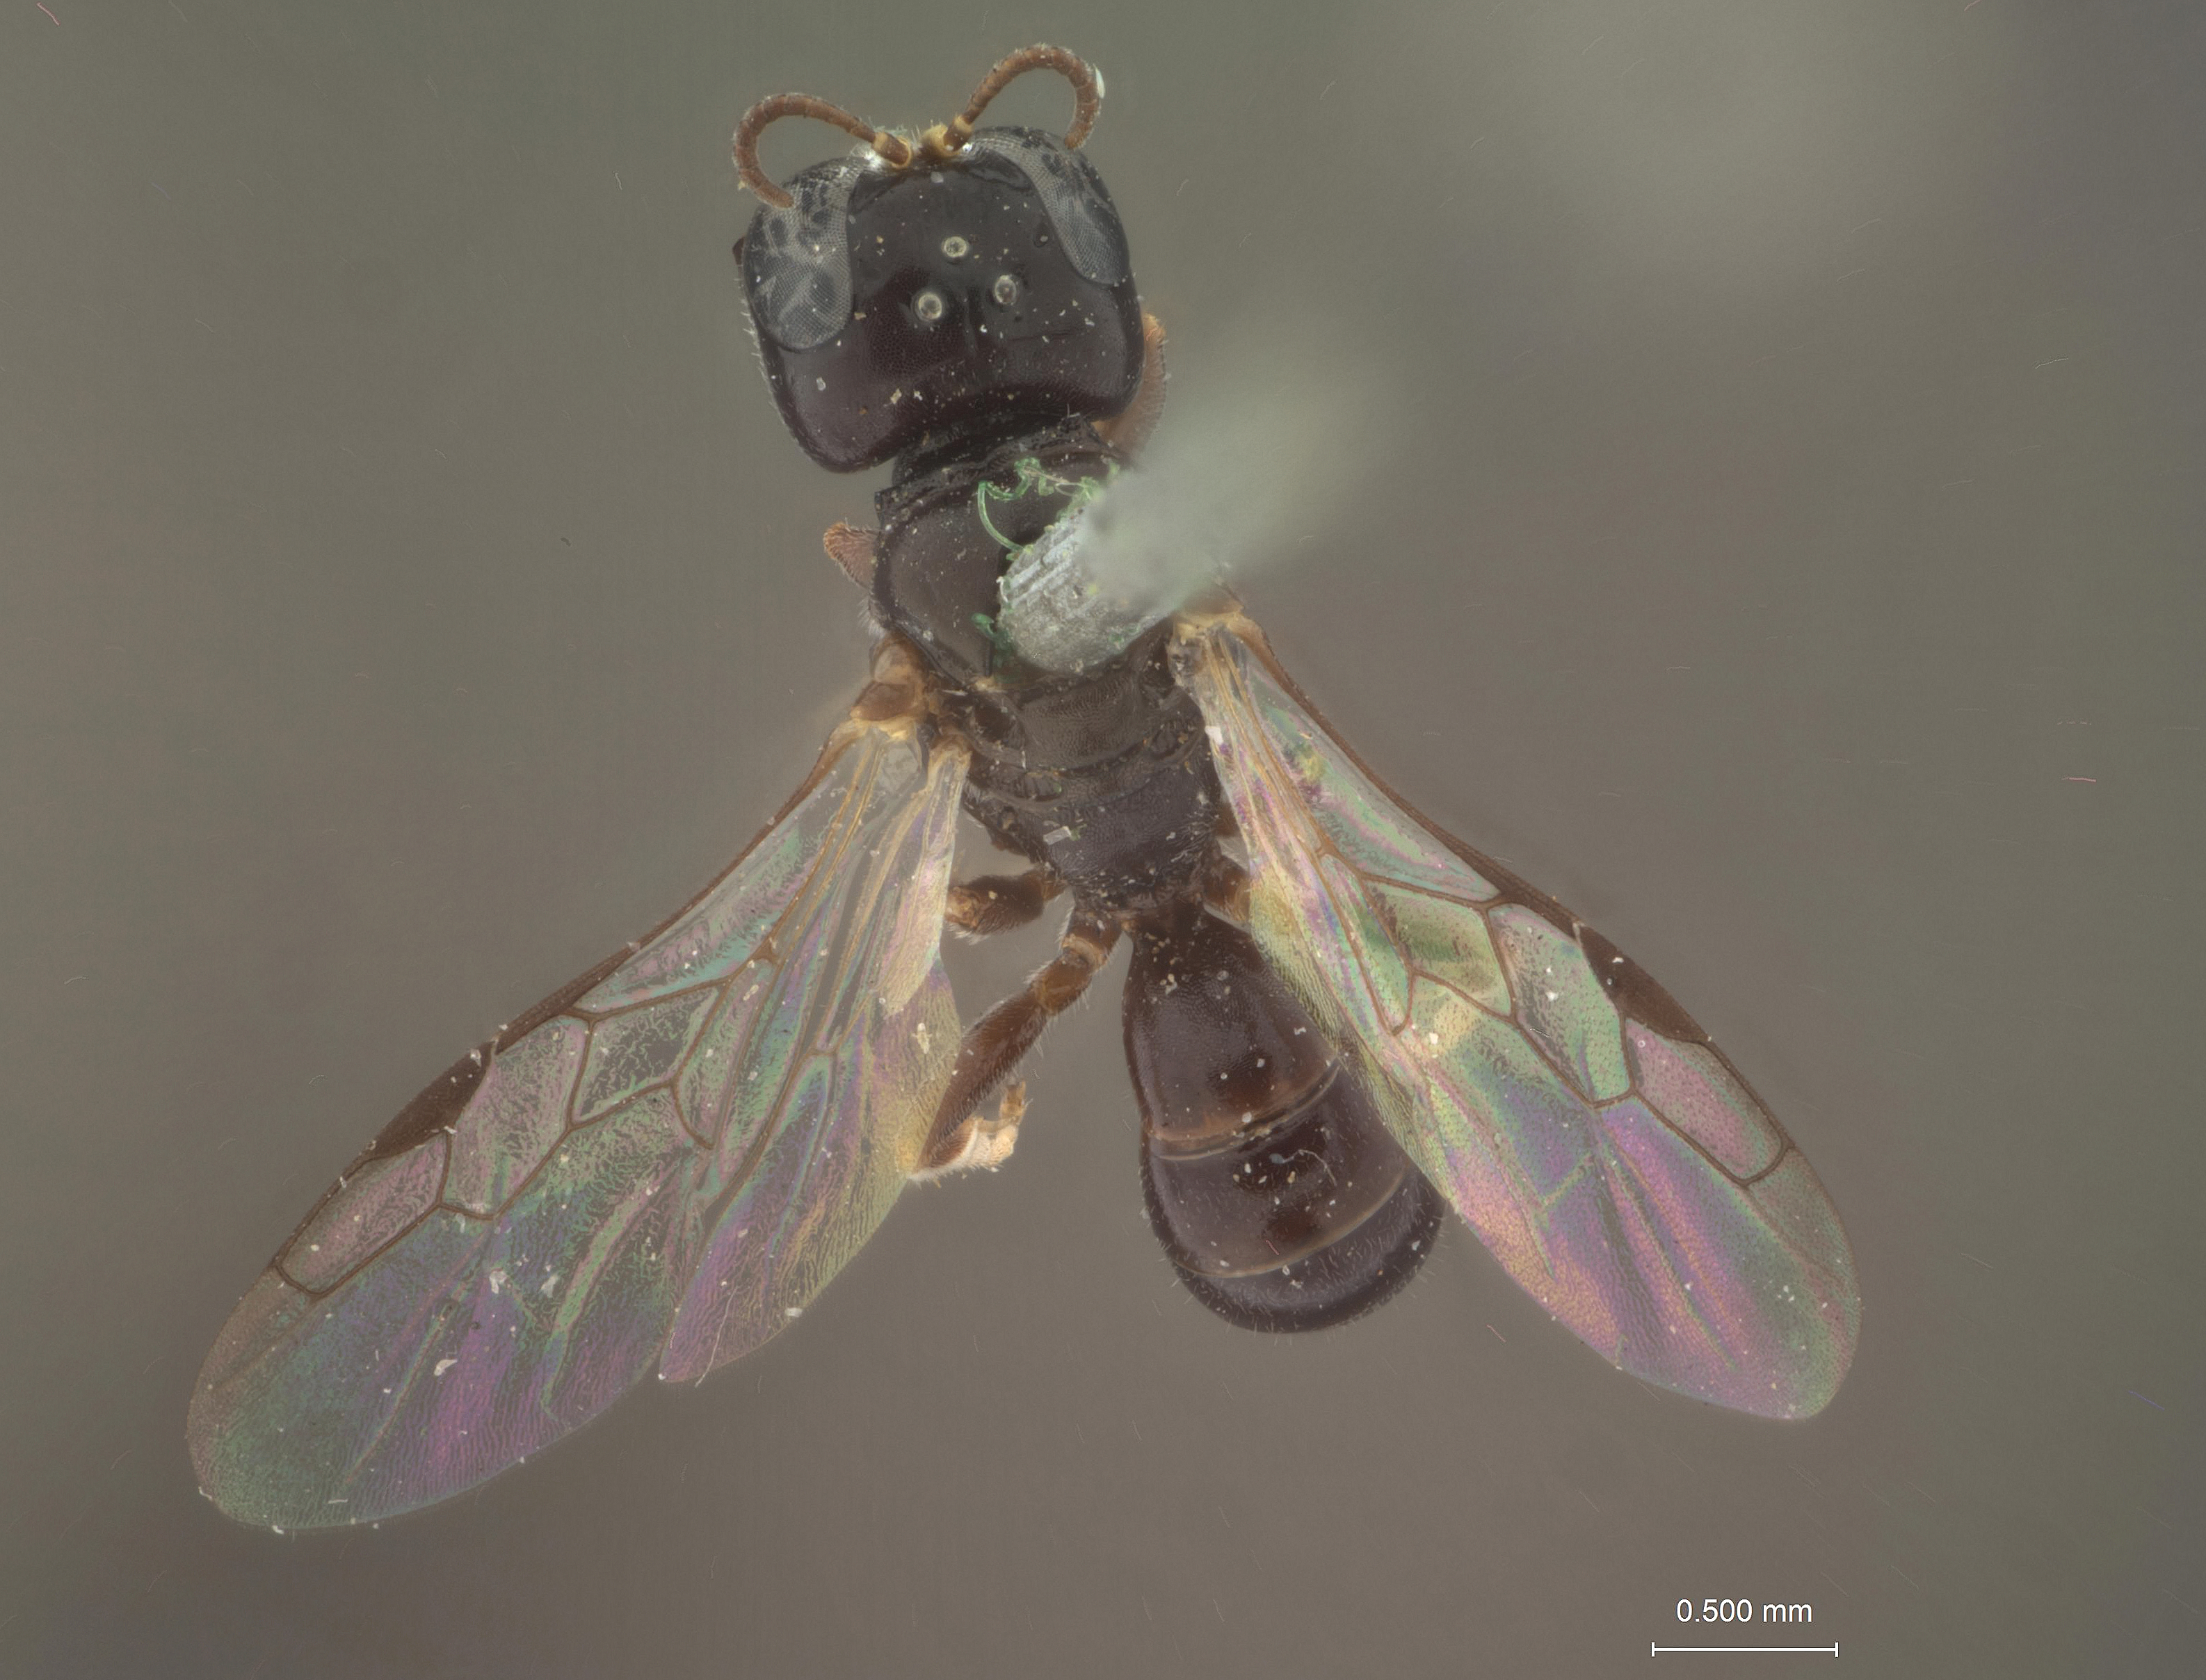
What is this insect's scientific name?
Crabro universitatis
